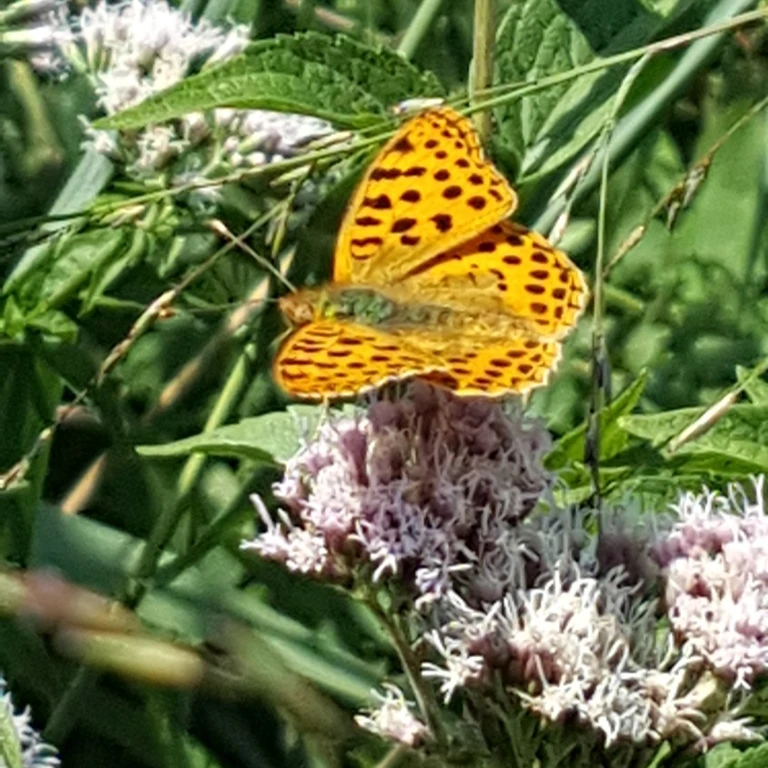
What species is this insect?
Issoria lathonia
